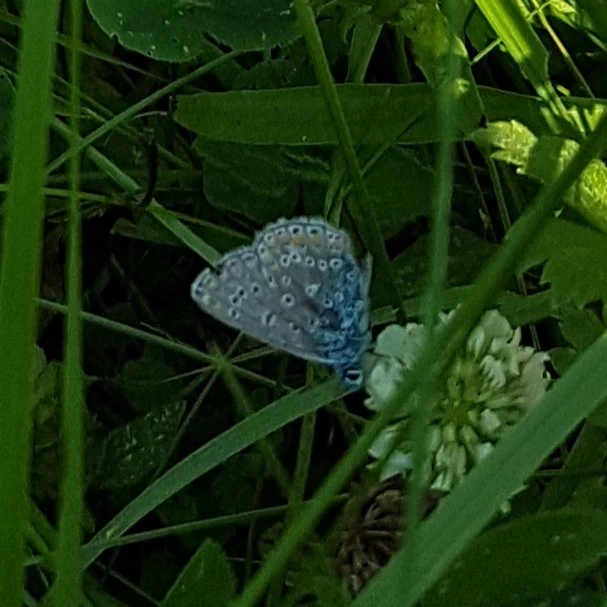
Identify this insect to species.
Polyommatus icarus
